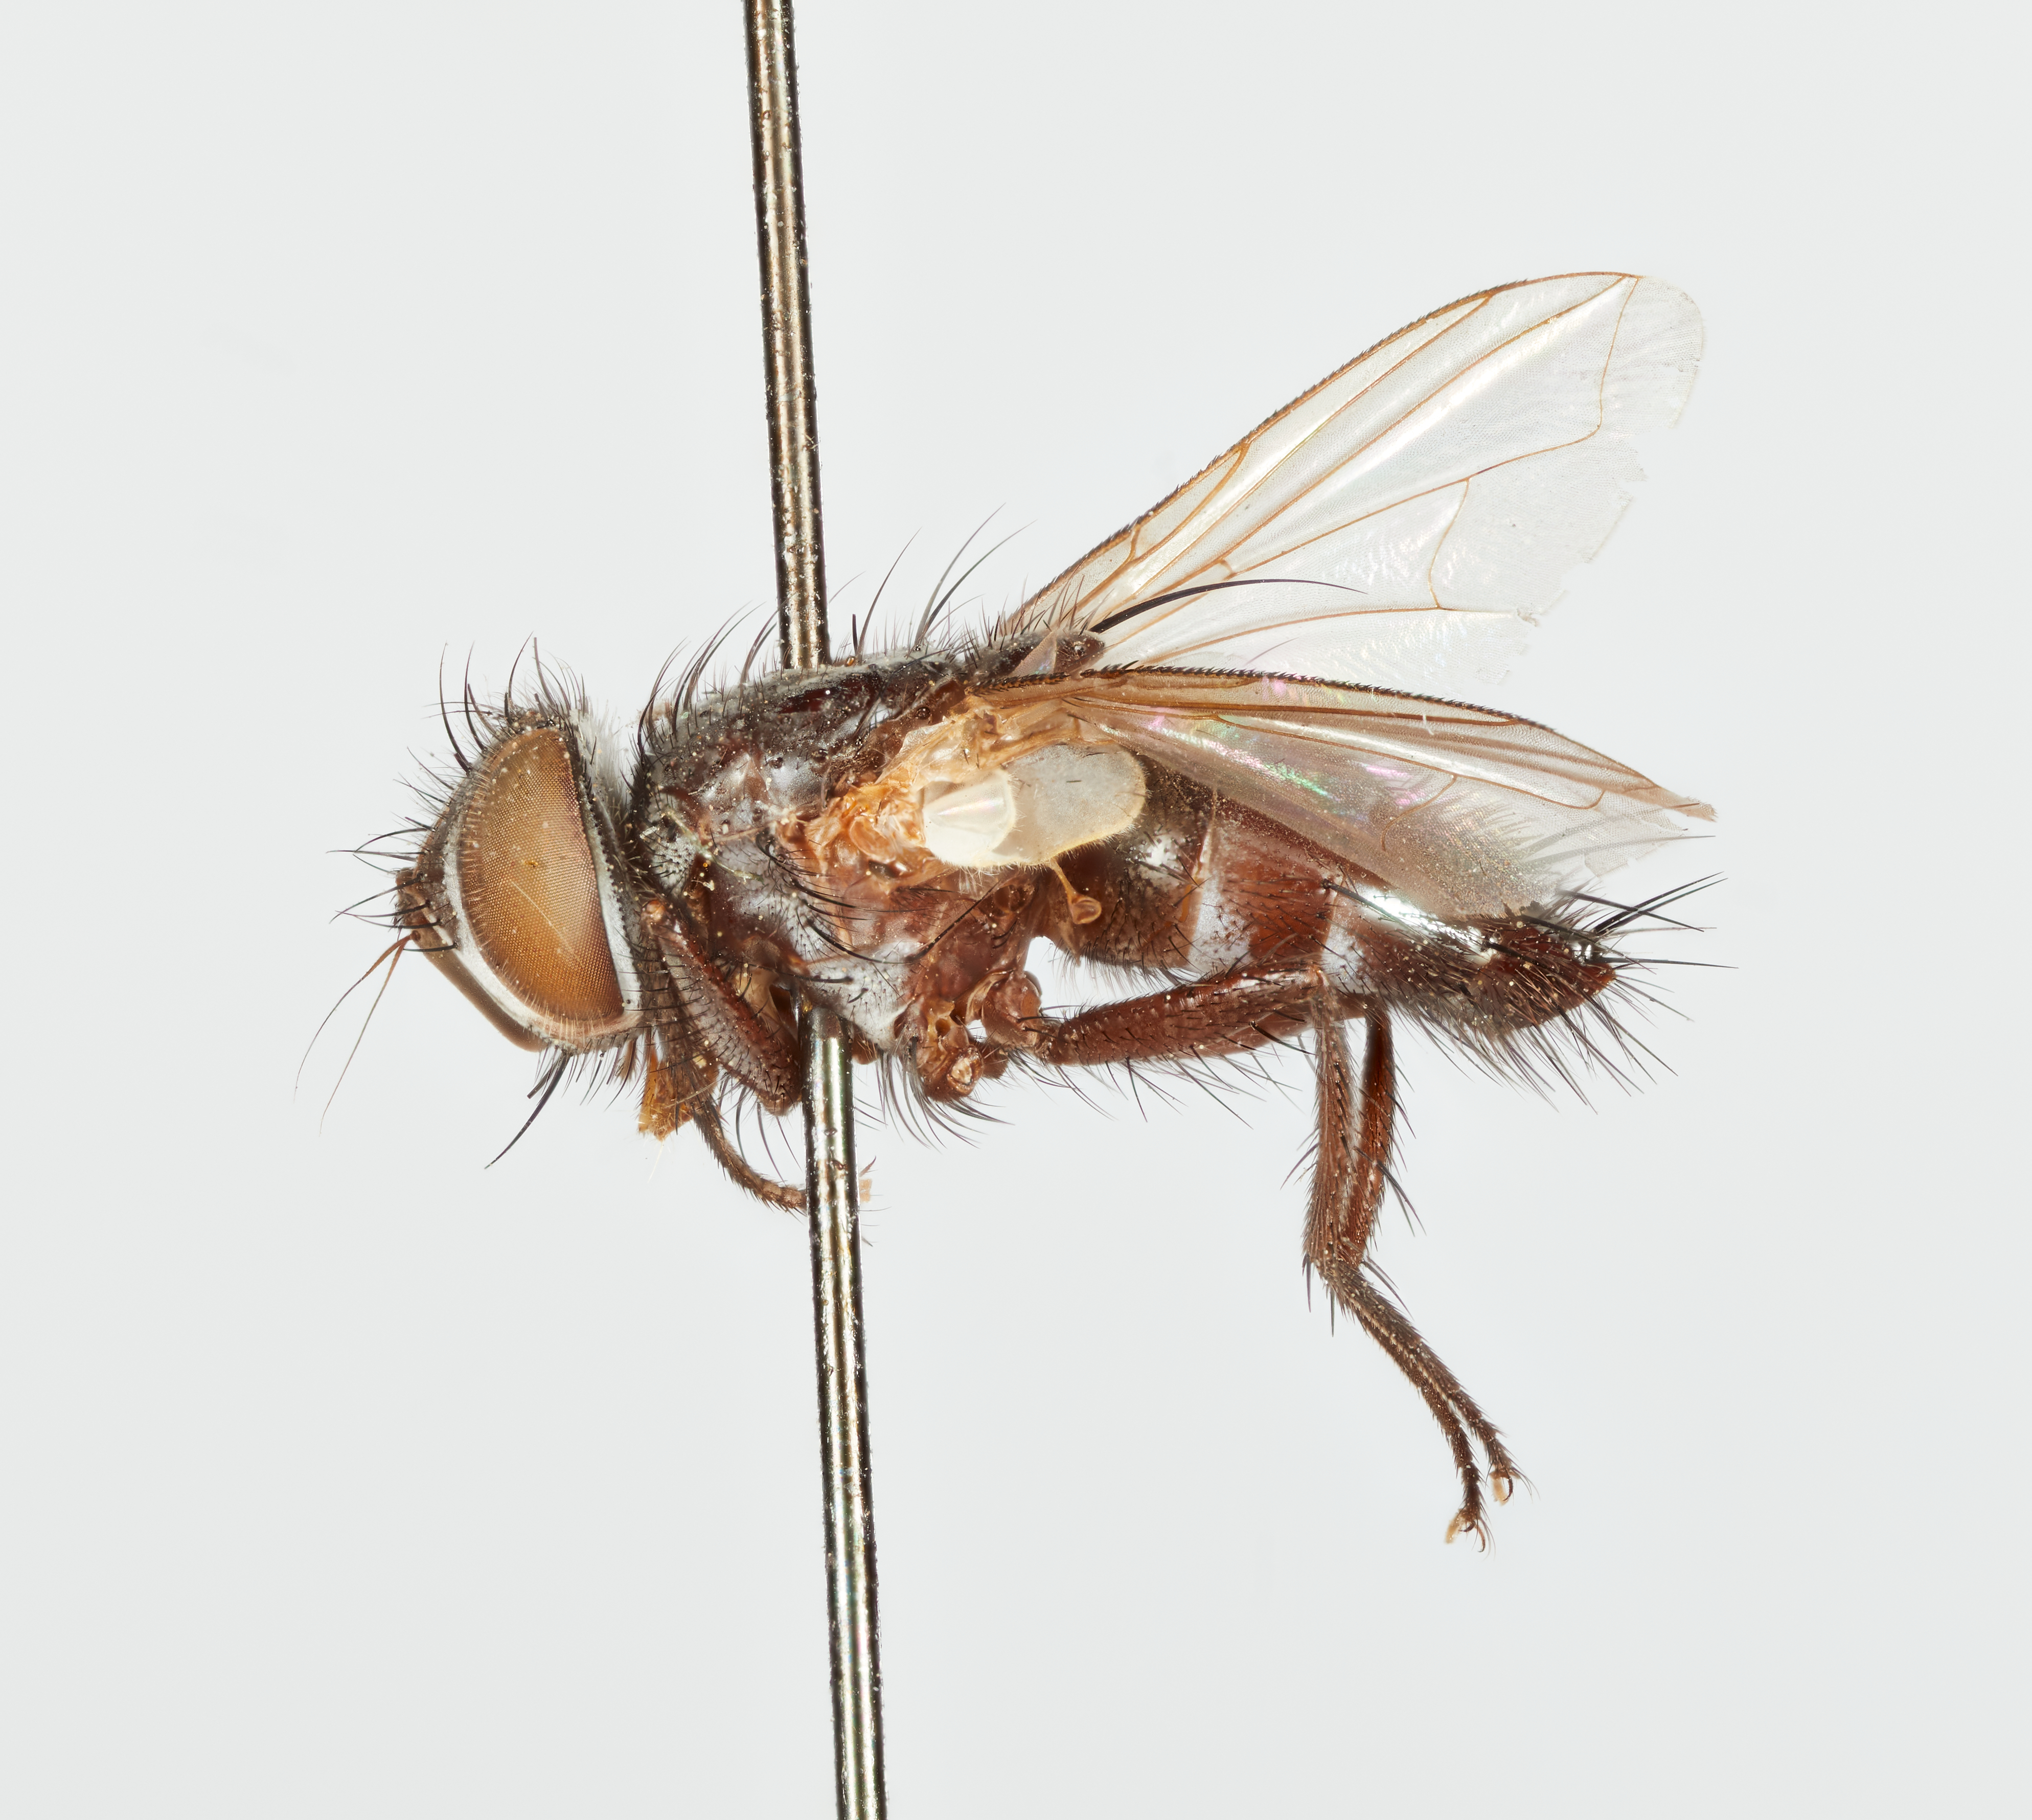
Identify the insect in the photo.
Exorista polita
